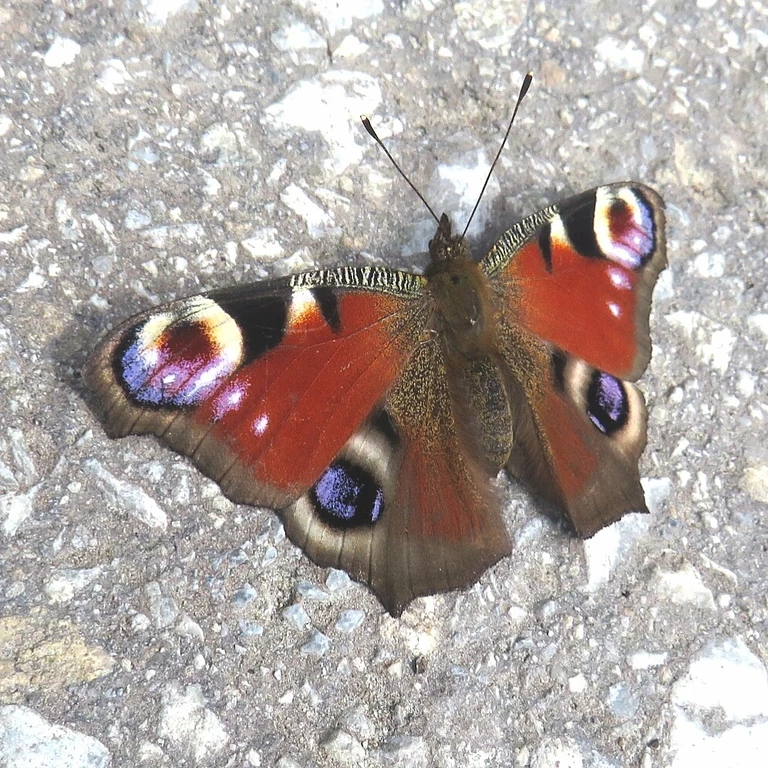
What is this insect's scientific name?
Aglais io
